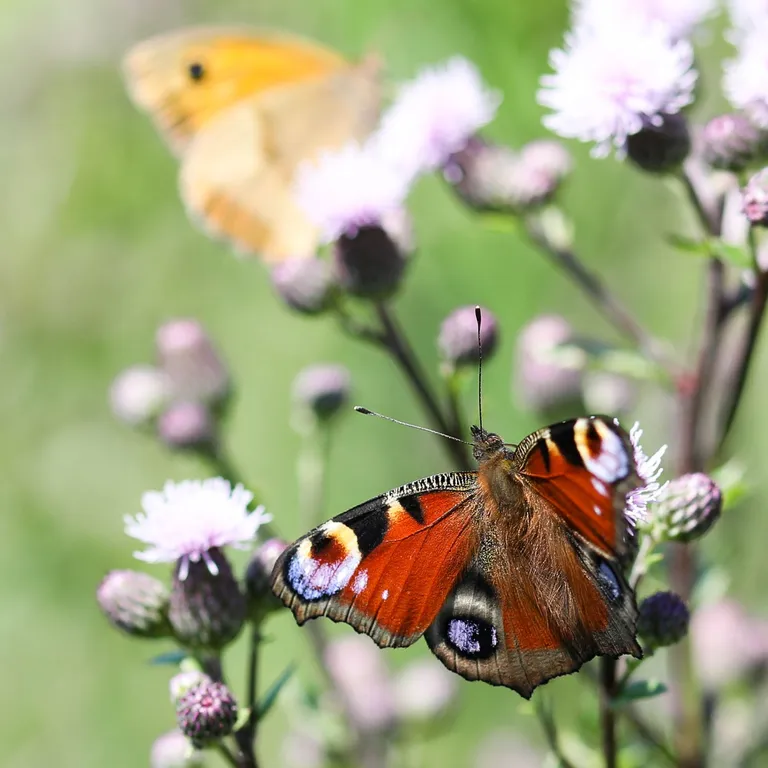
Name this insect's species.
Aglais io
